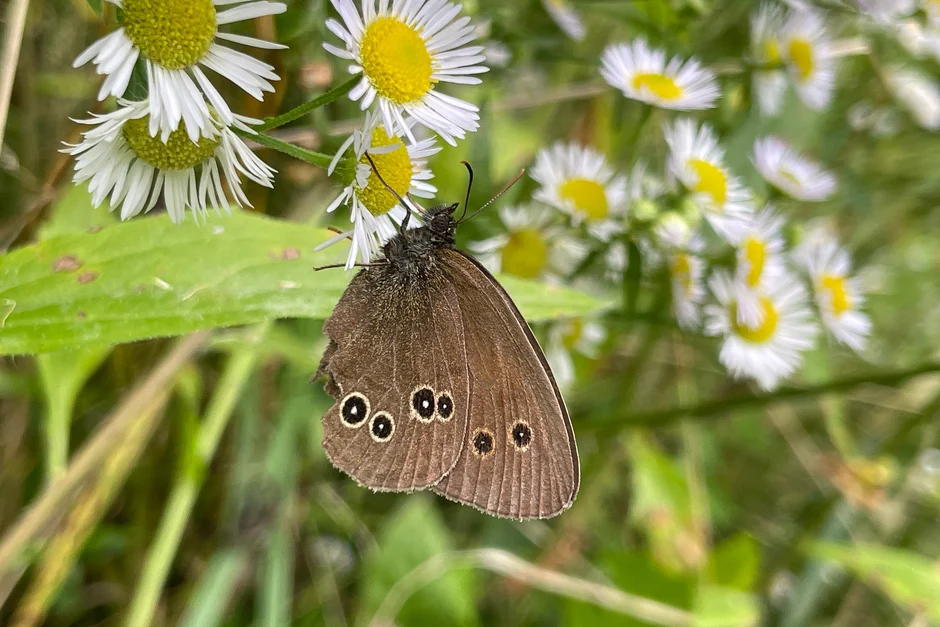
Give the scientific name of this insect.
Aphantopus hyperantus
